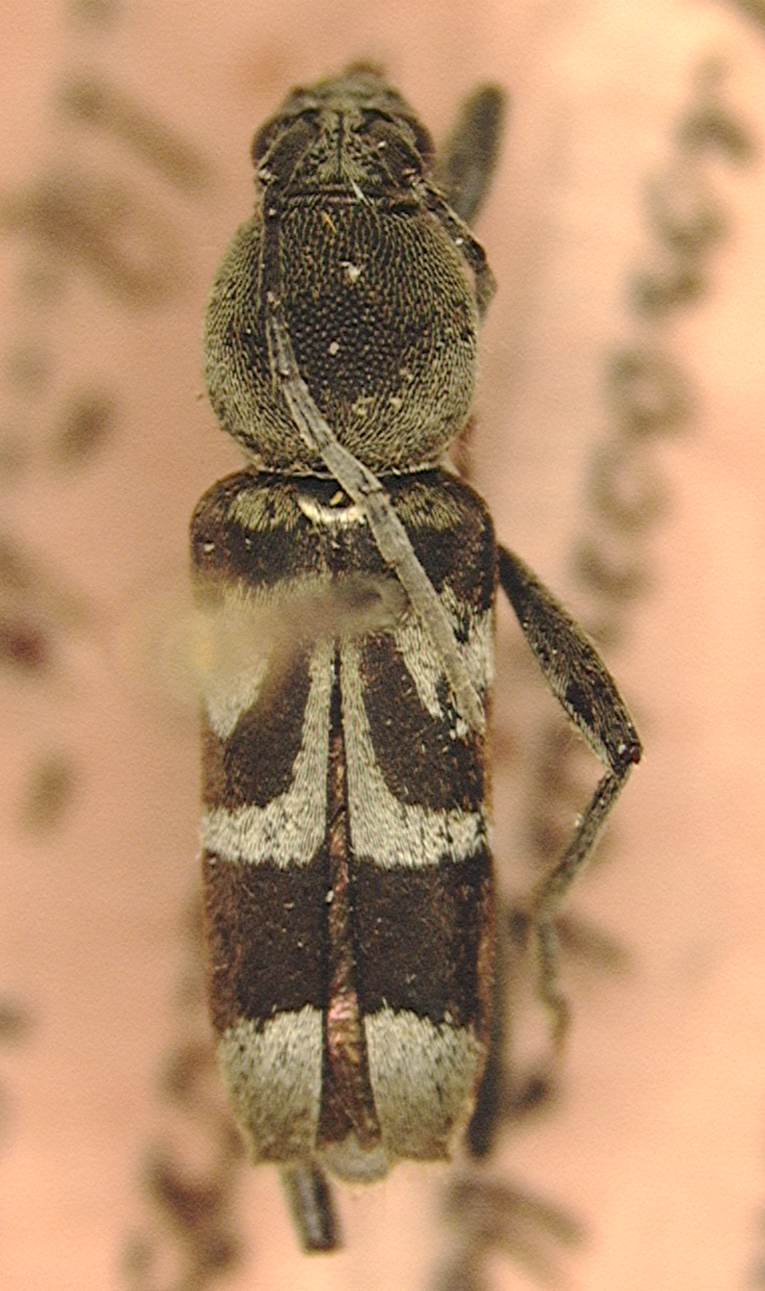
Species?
Chlorophorus borneensis
